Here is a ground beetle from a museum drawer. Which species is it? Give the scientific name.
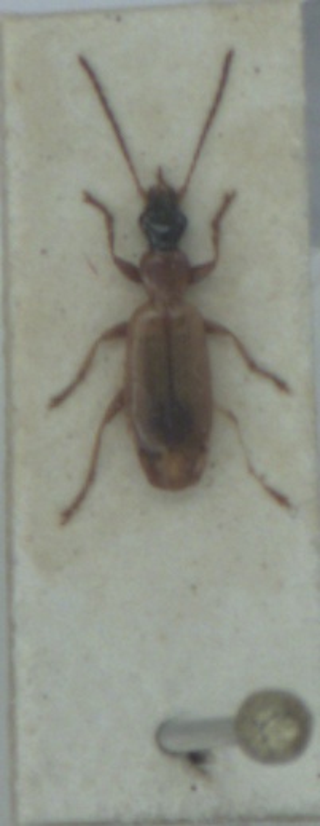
Demetrias monostigma
